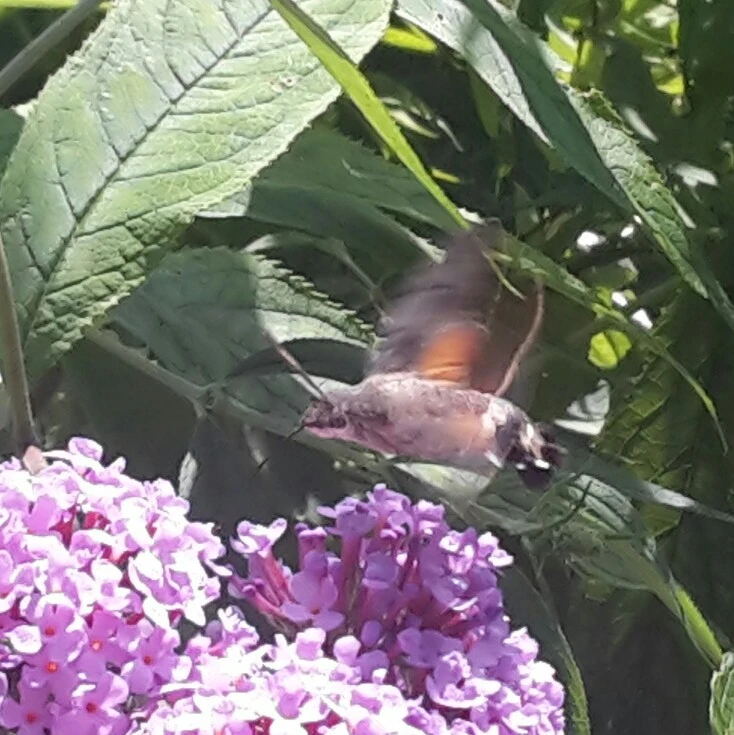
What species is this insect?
Macroglossum stellatarum
